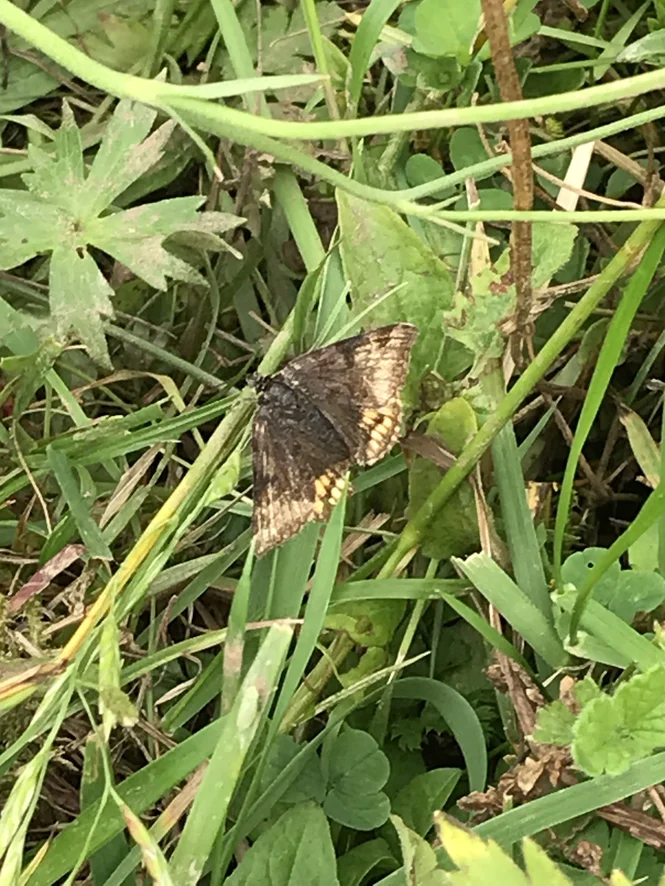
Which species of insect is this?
Euclidia glyphica
